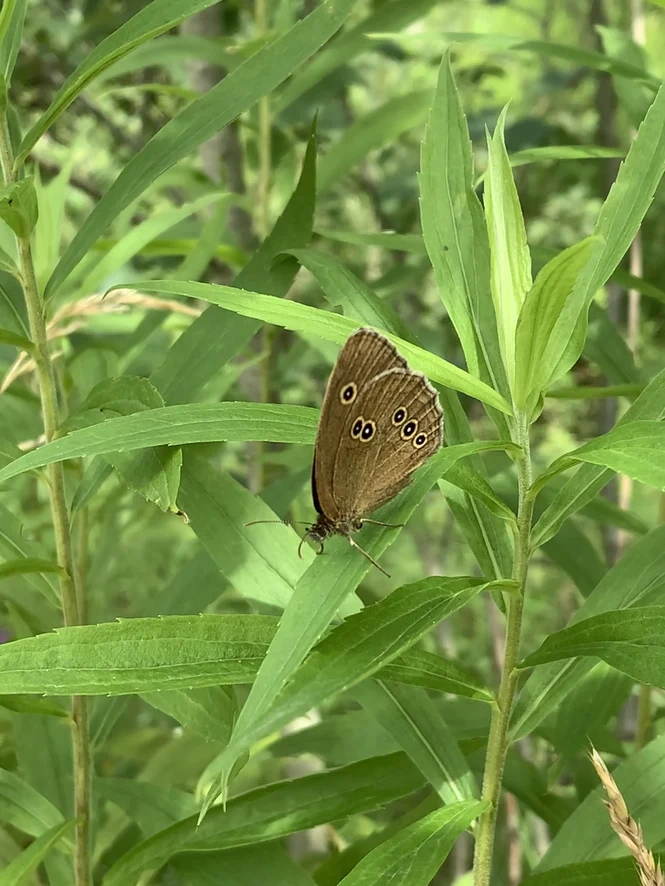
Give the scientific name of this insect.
Aphantopus hyperantus
